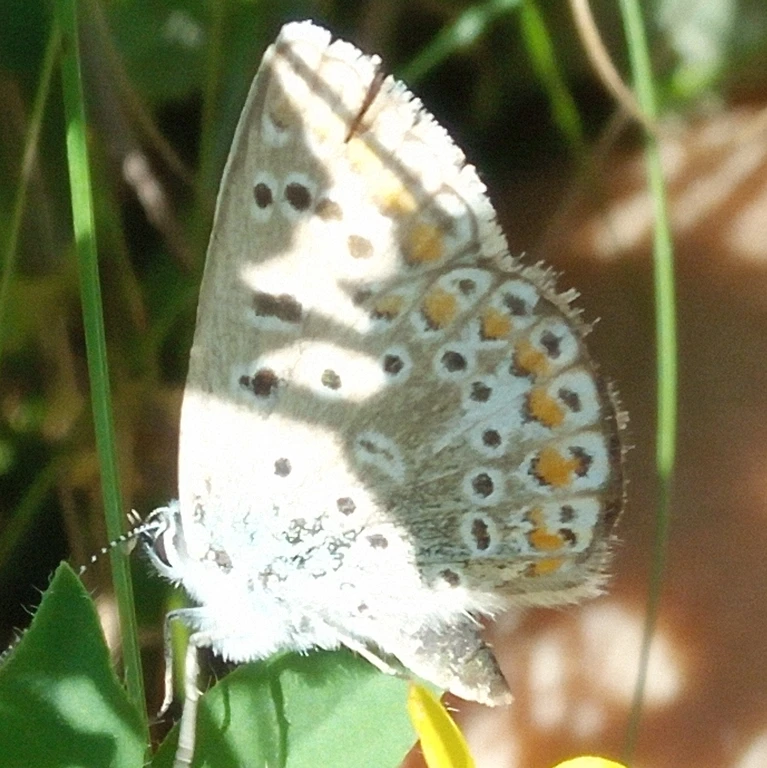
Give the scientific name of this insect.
Polyommatus icarus
